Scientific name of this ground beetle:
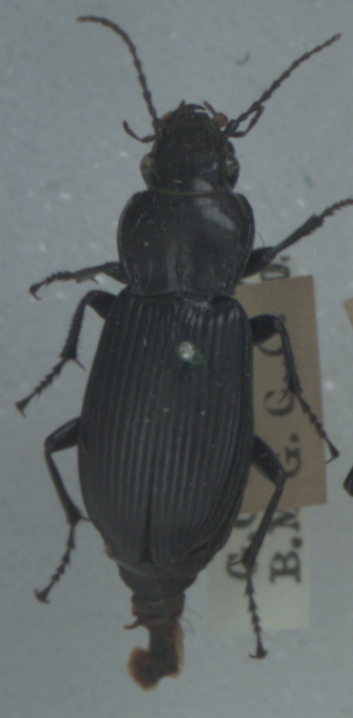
Pterostichus melanarius
